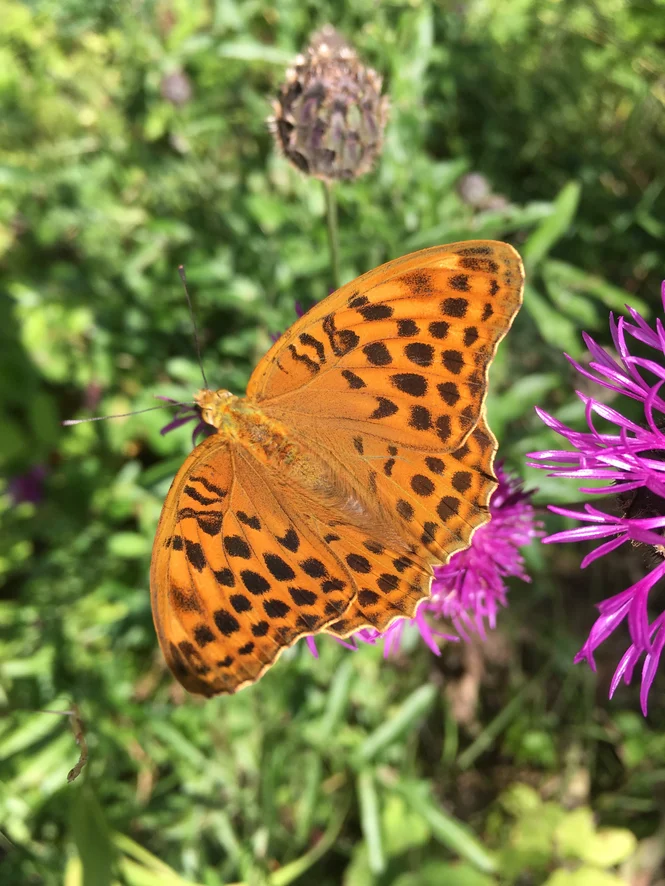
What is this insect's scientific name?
Argynnis paphia
